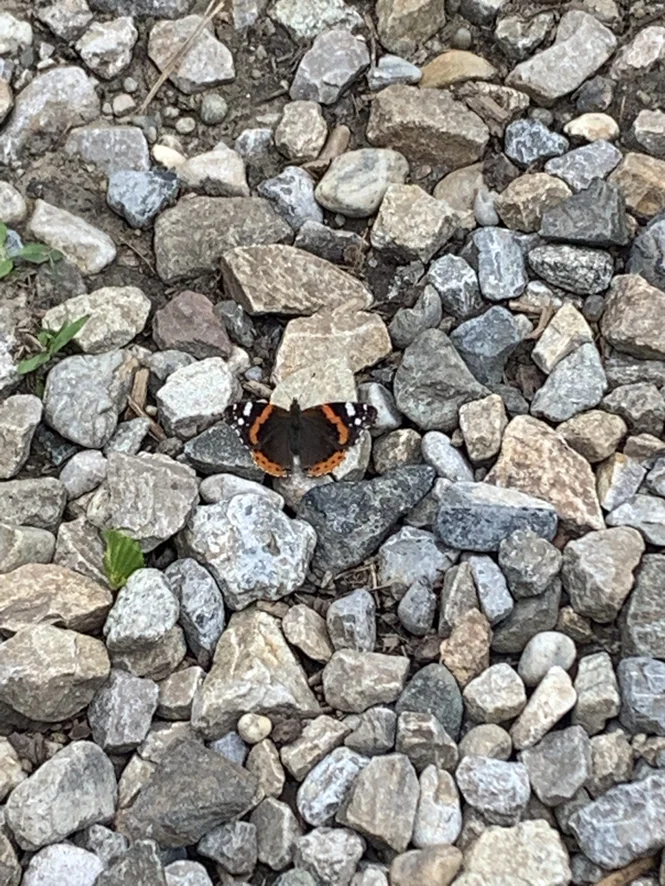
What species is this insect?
Vanessa atalanta
